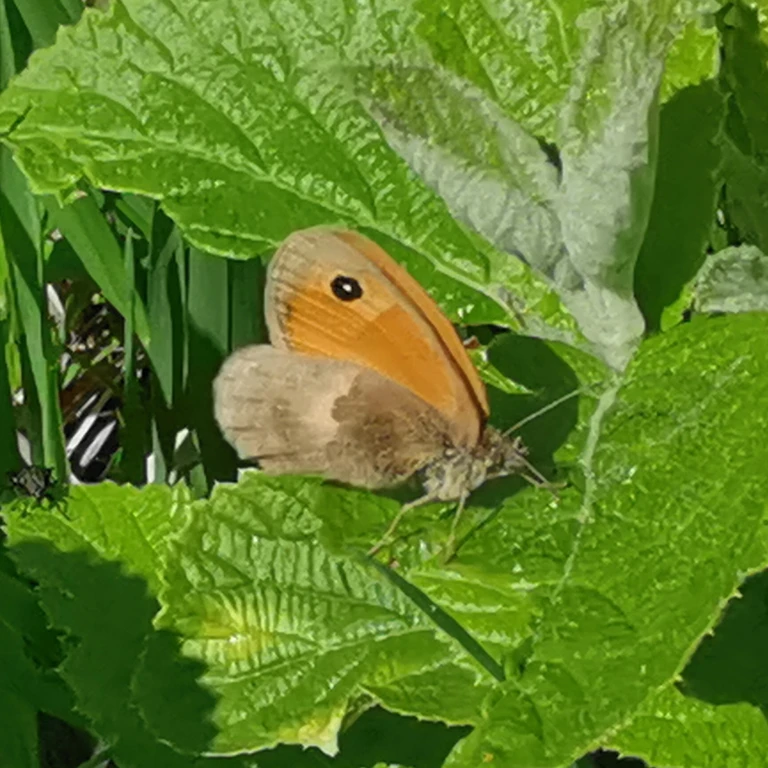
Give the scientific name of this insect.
Coenonympha pamphilus
